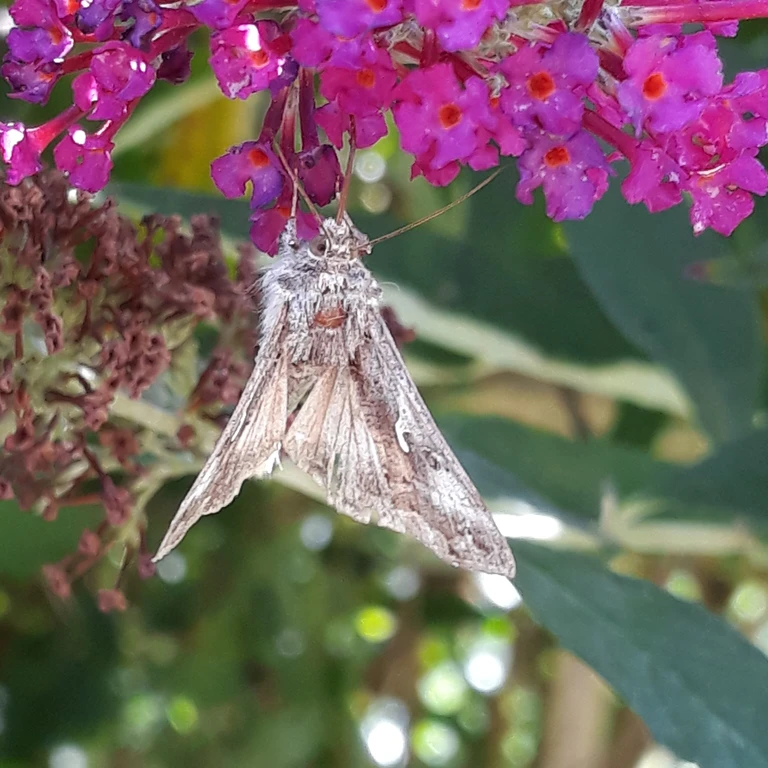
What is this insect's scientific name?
Autographa gamma
